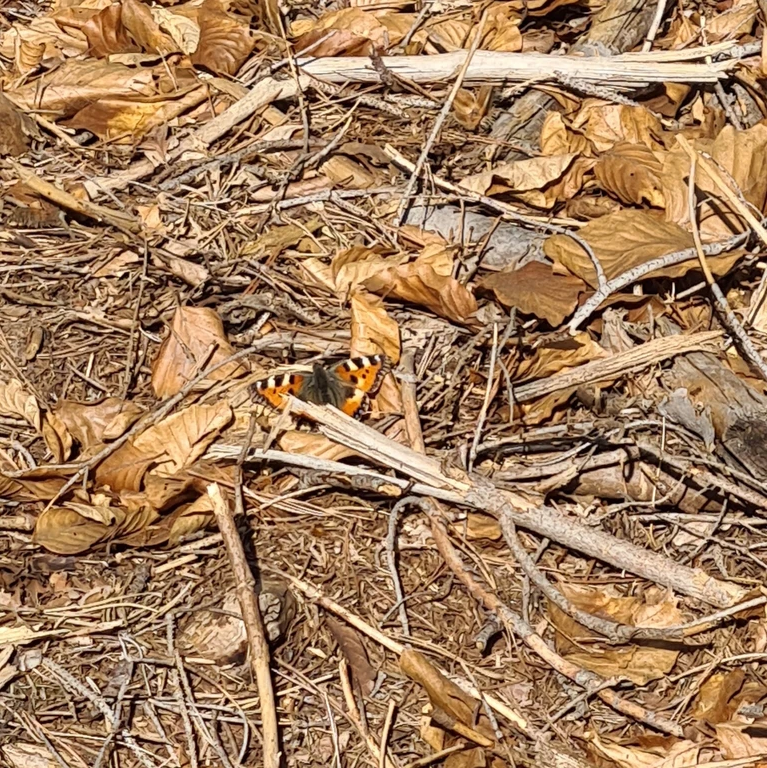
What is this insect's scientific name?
Aglais urticae
